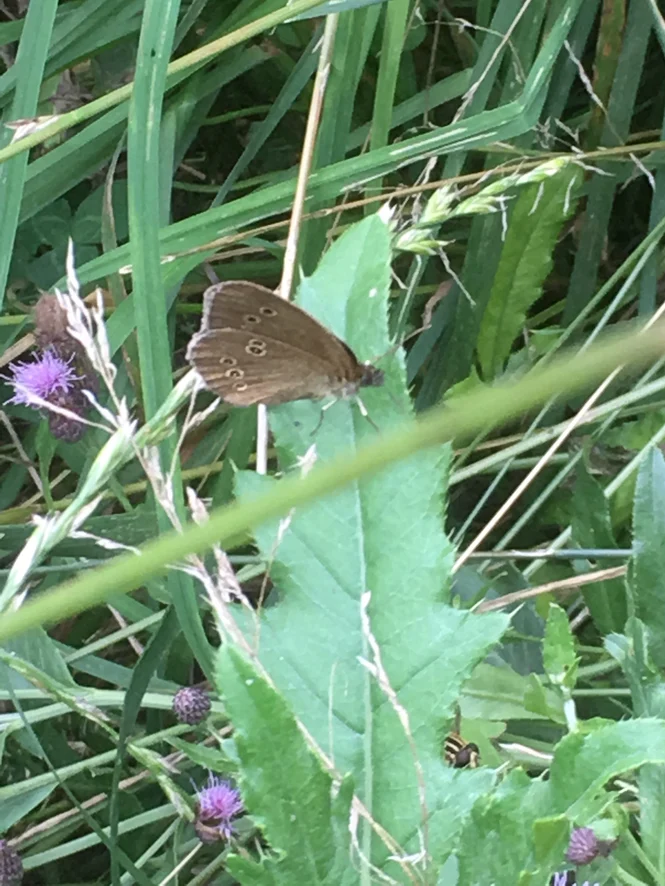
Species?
Aphantopus hyperantus
